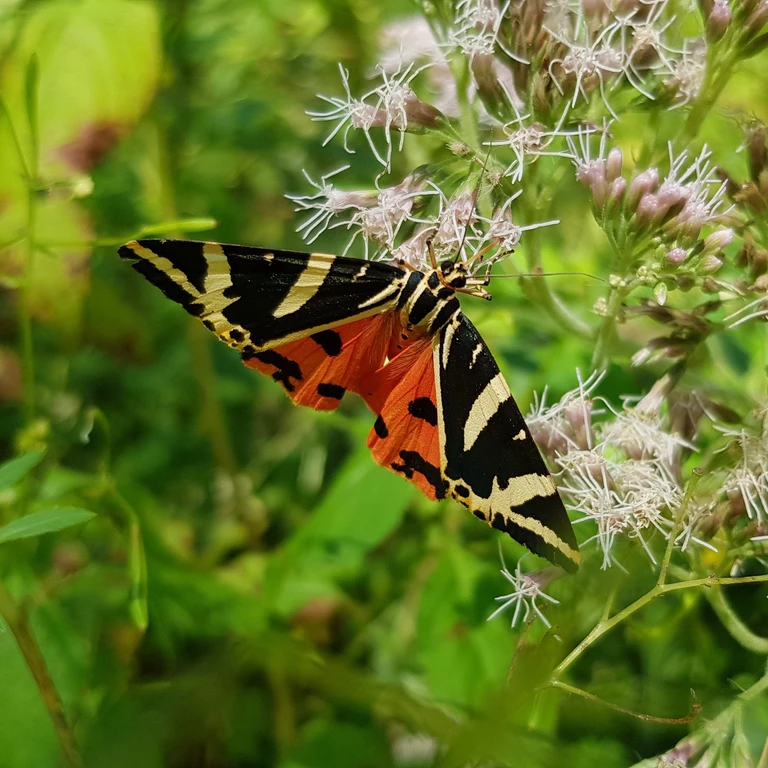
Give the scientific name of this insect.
Euplagia quadripunctaria
